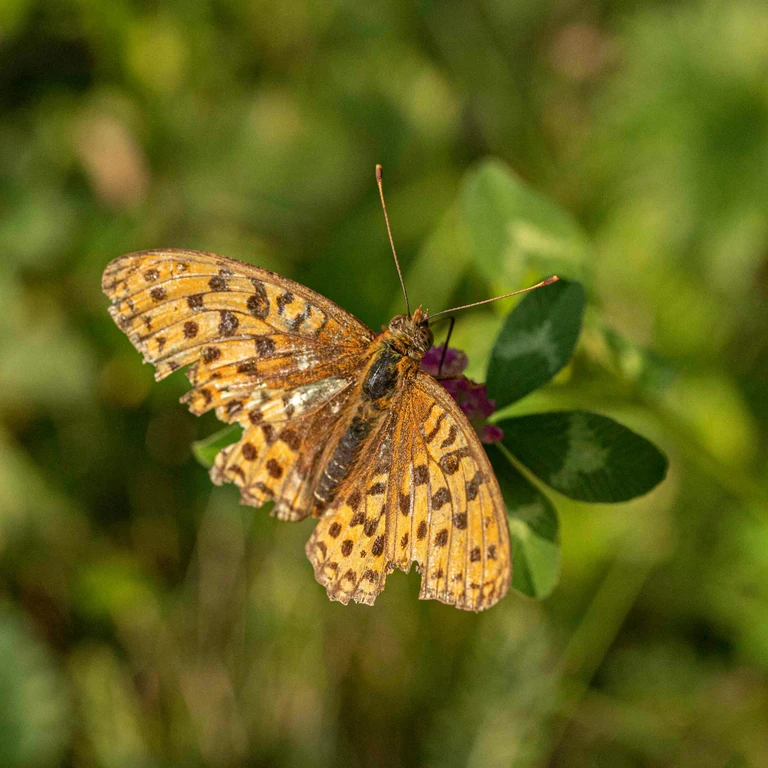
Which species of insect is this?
Fabriciana adippe
